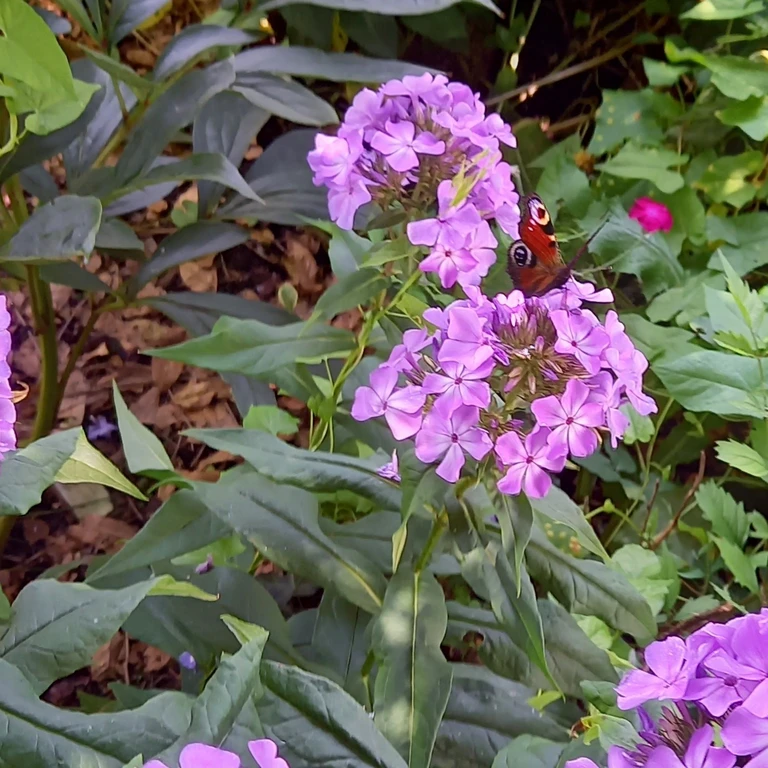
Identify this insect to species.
Aglais io
